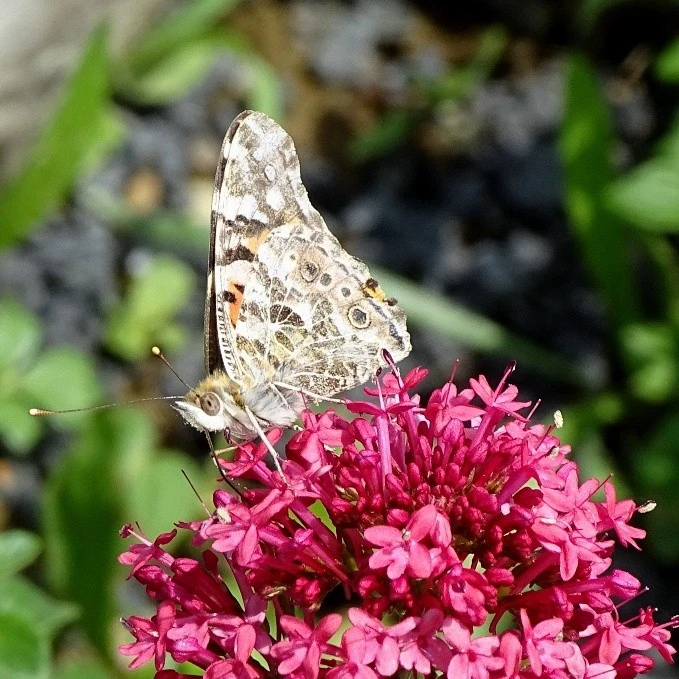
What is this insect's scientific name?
Vanessa cardui
